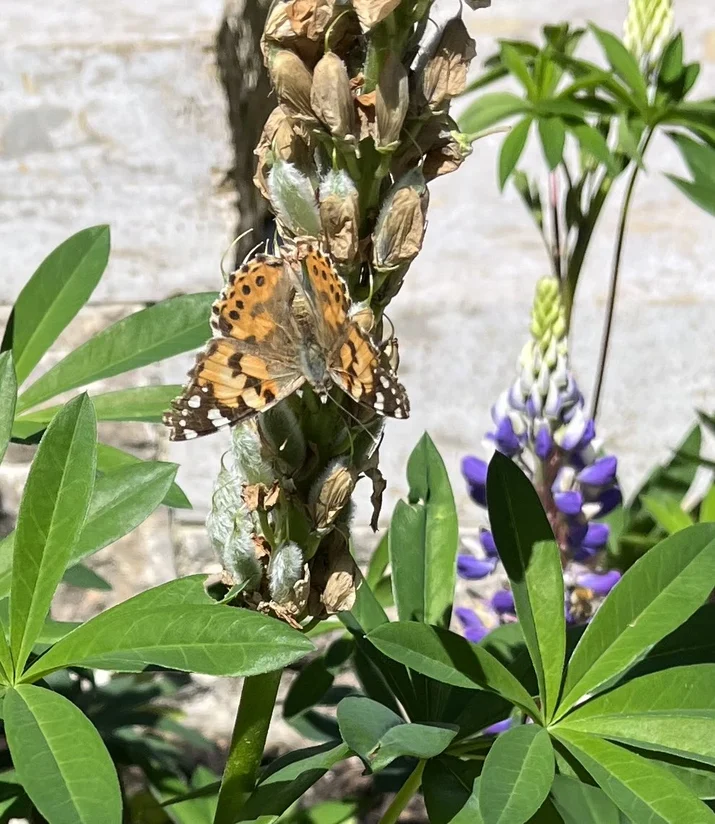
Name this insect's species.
Vanessa cardui
